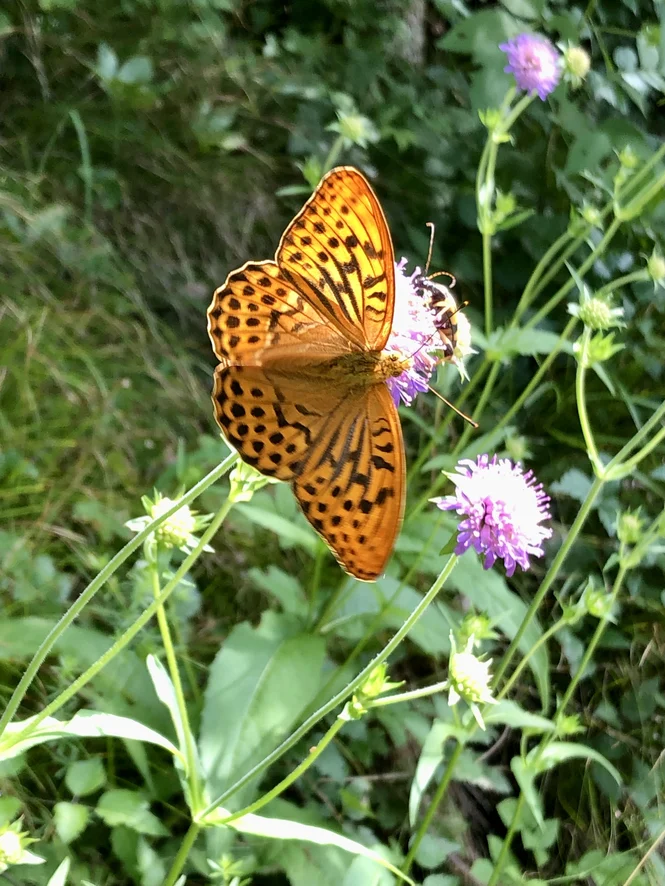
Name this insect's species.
Argynnis paphia
